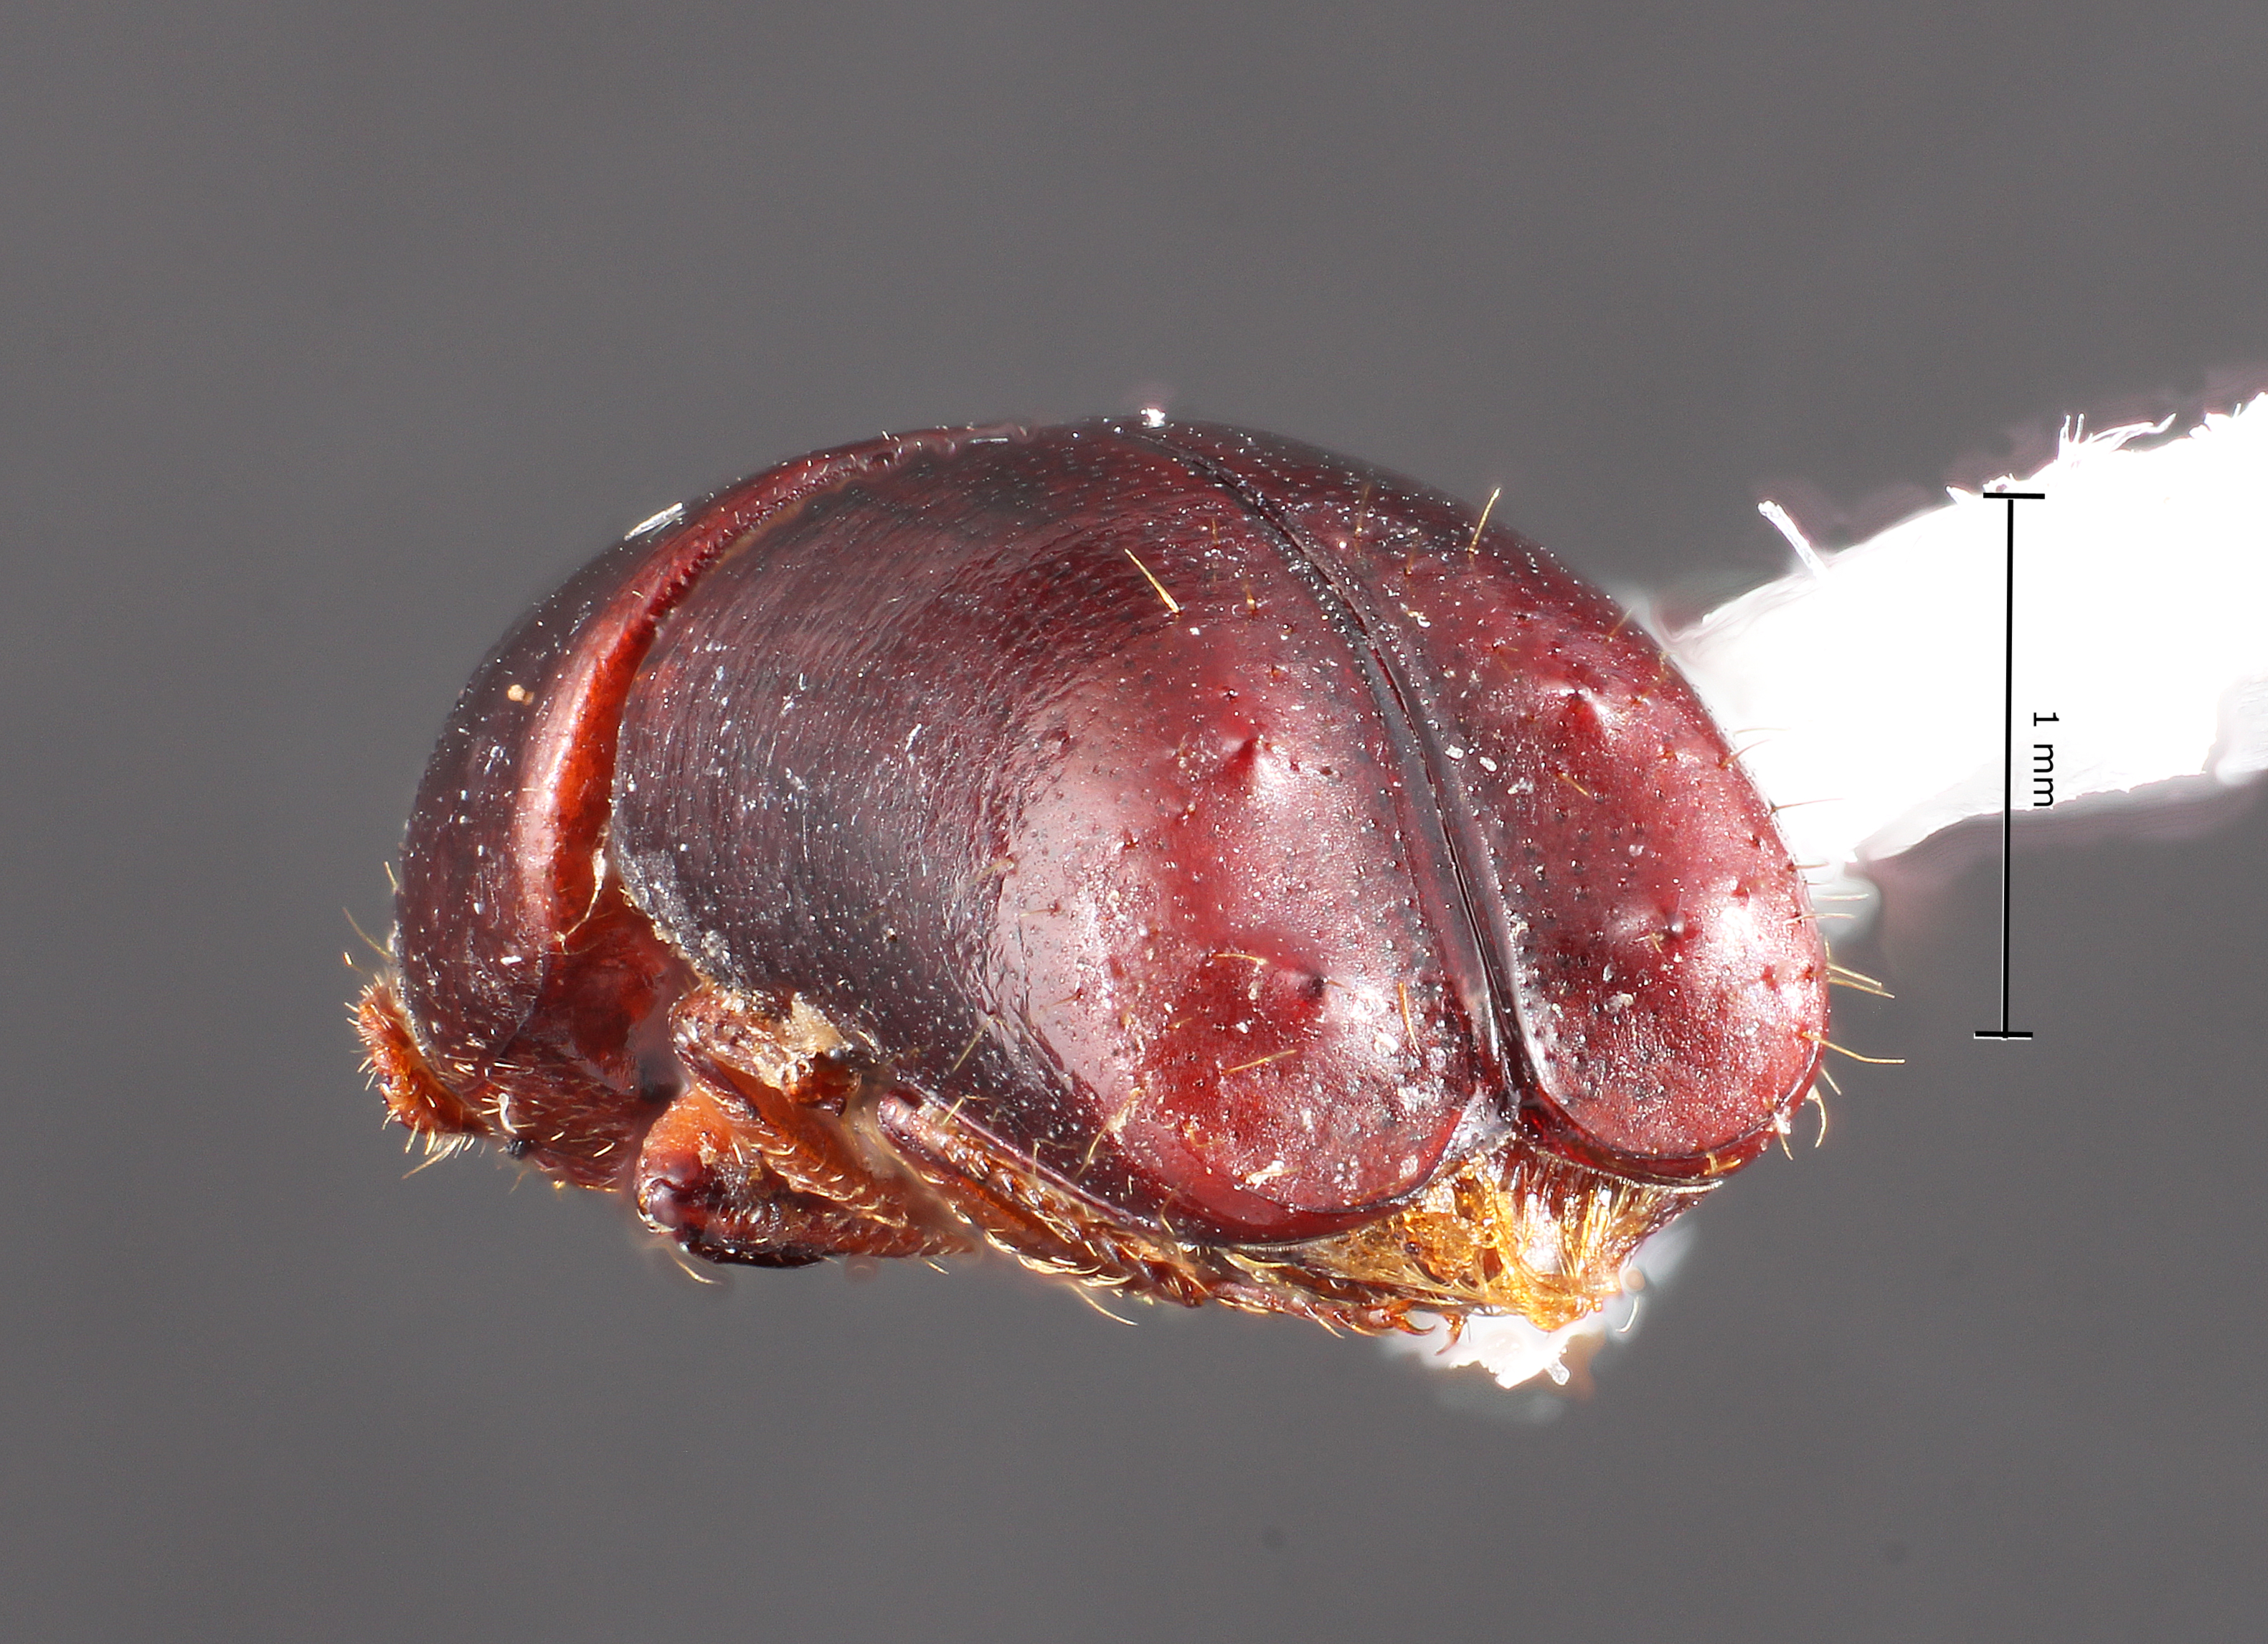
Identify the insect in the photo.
Anchonocerus quadridentatus
